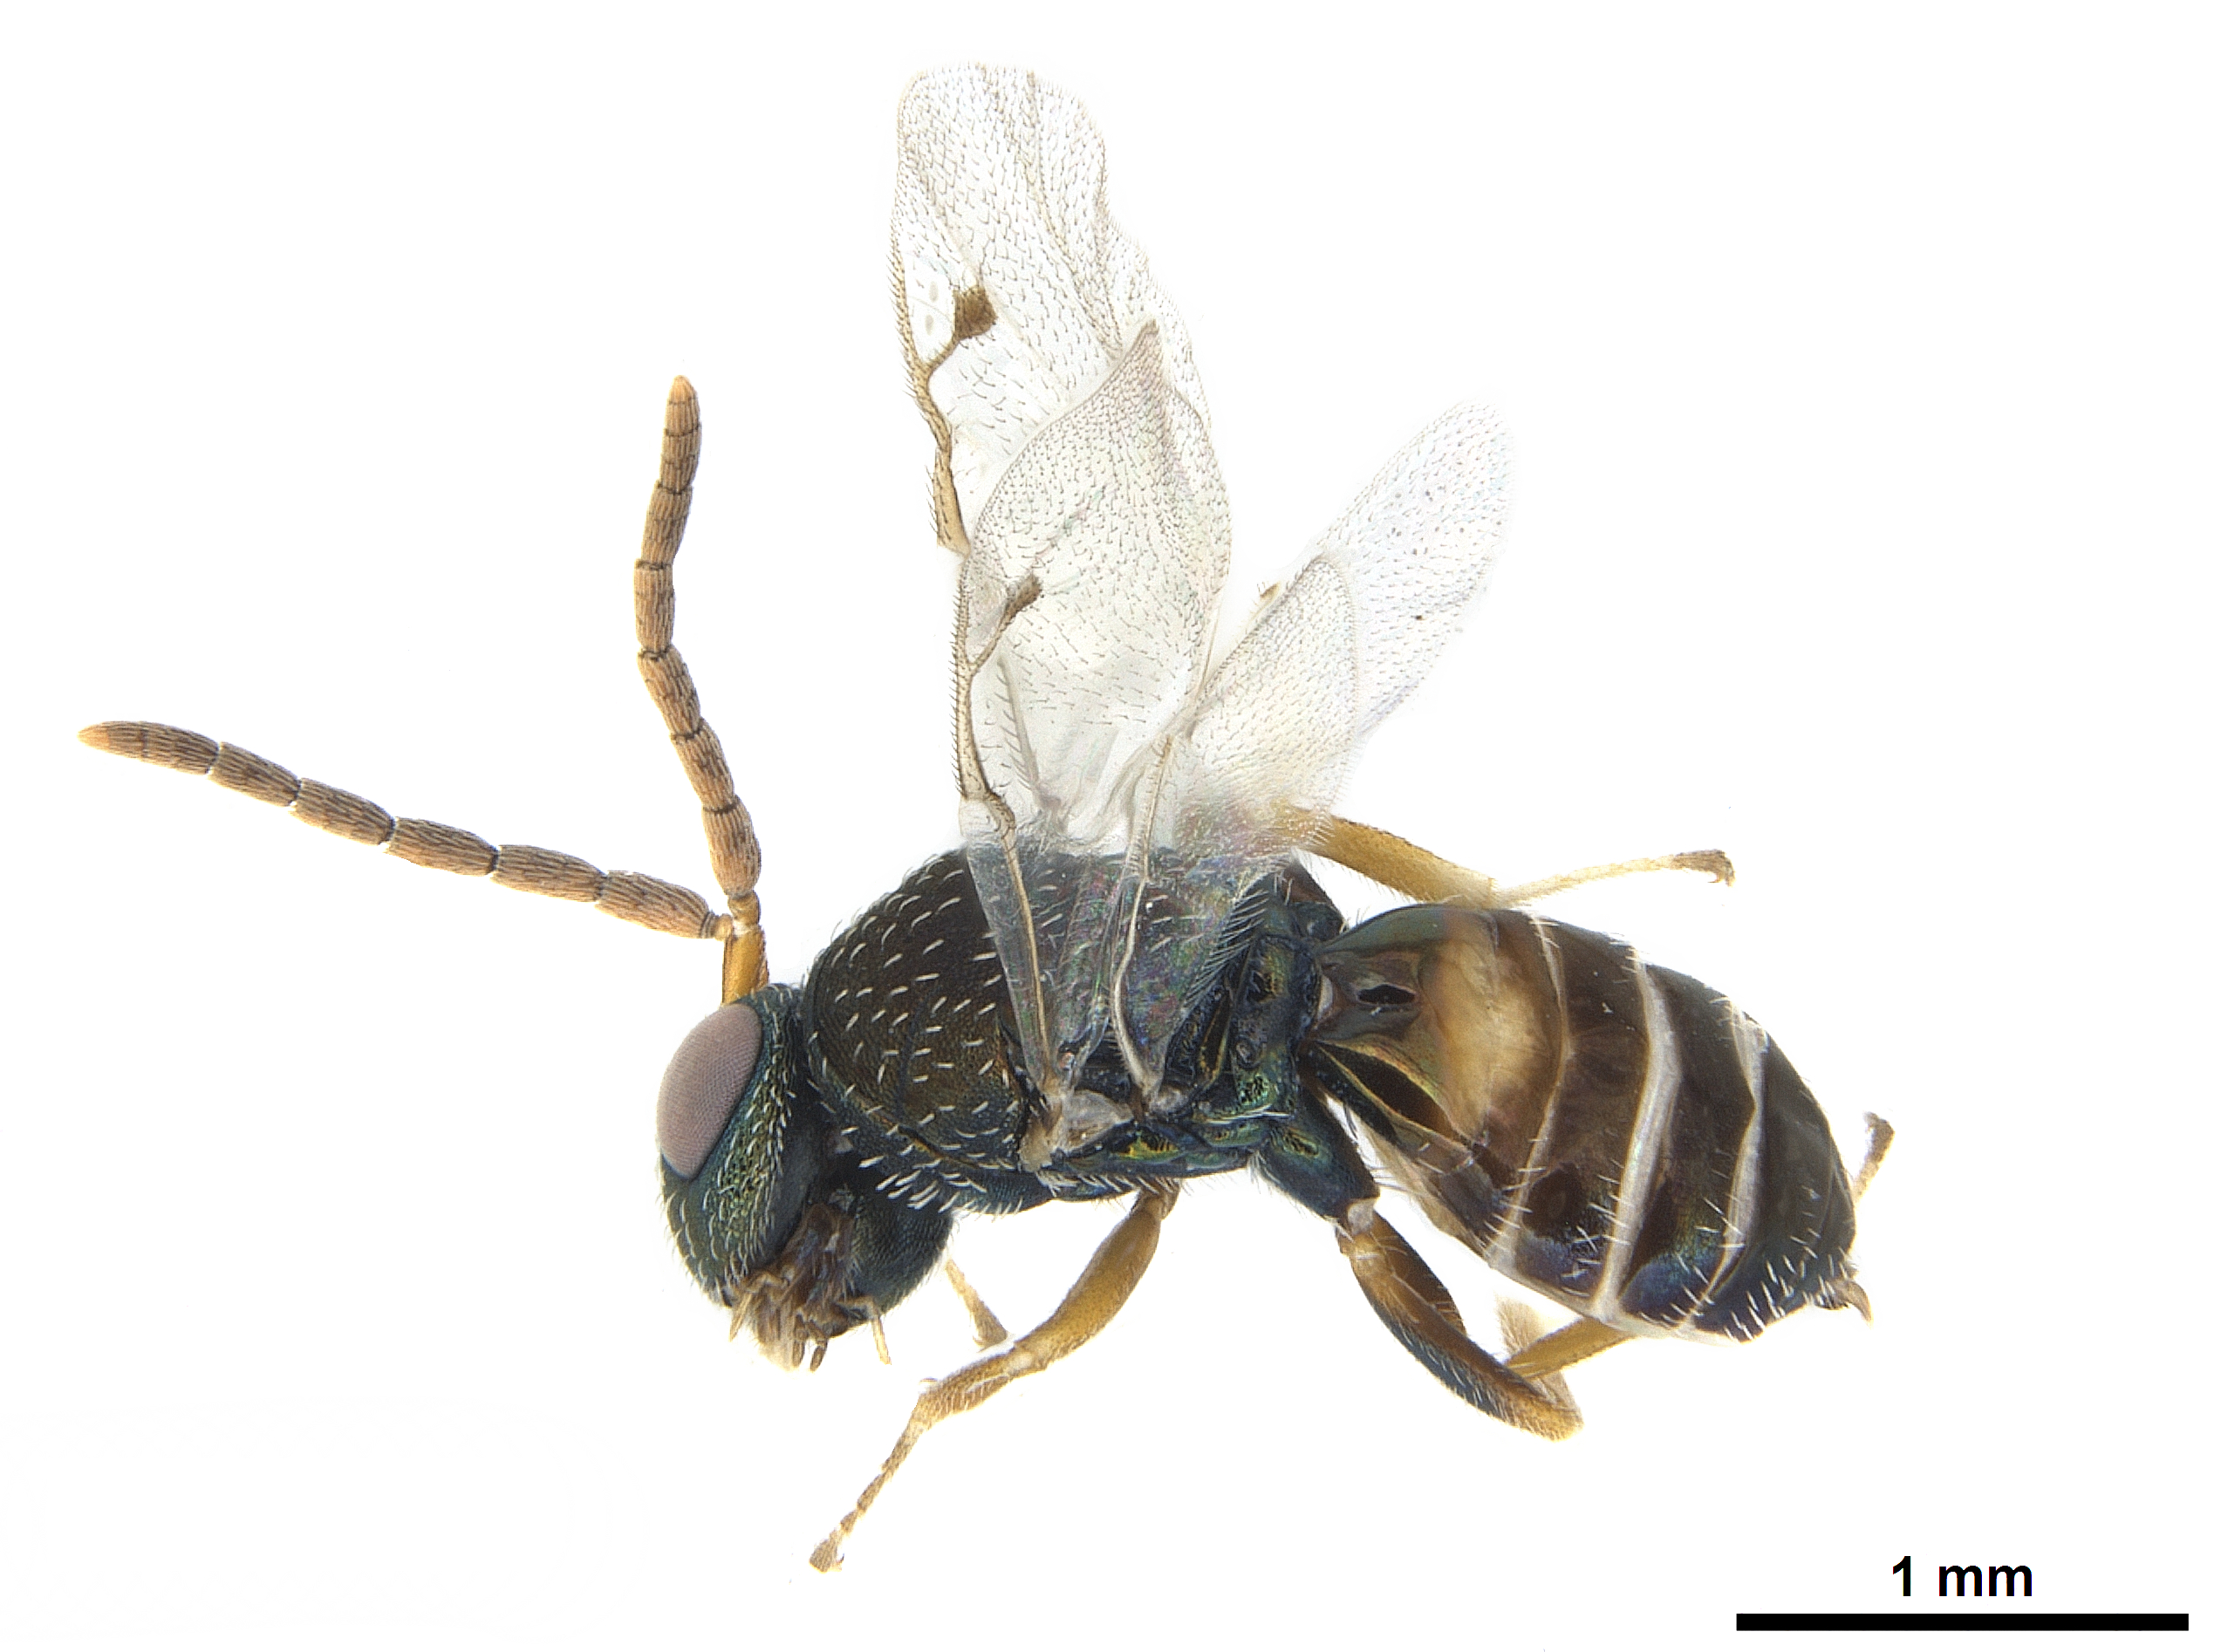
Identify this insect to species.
Acaenacis lausus
